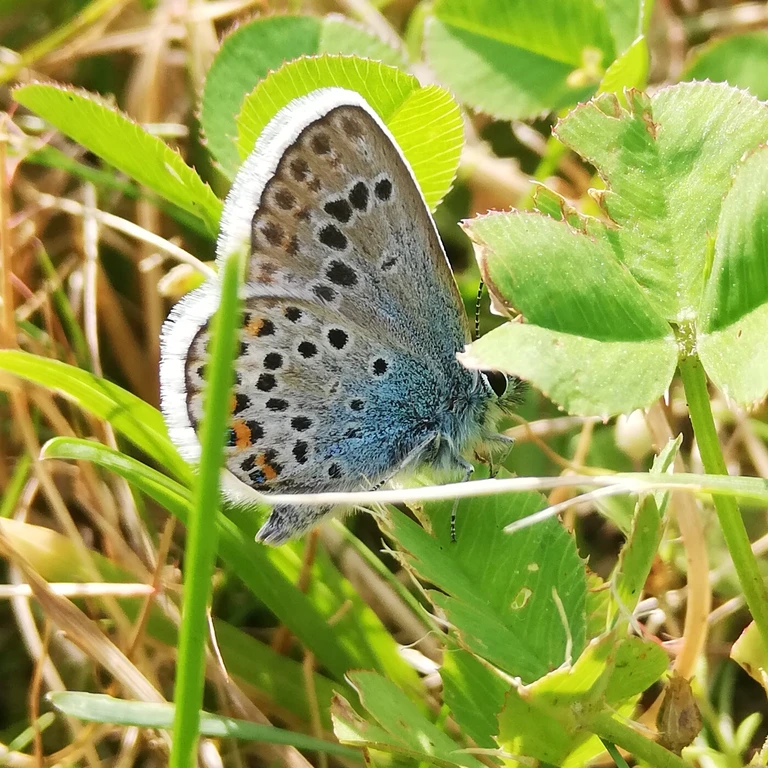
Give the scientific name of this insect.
Plebejus argus
